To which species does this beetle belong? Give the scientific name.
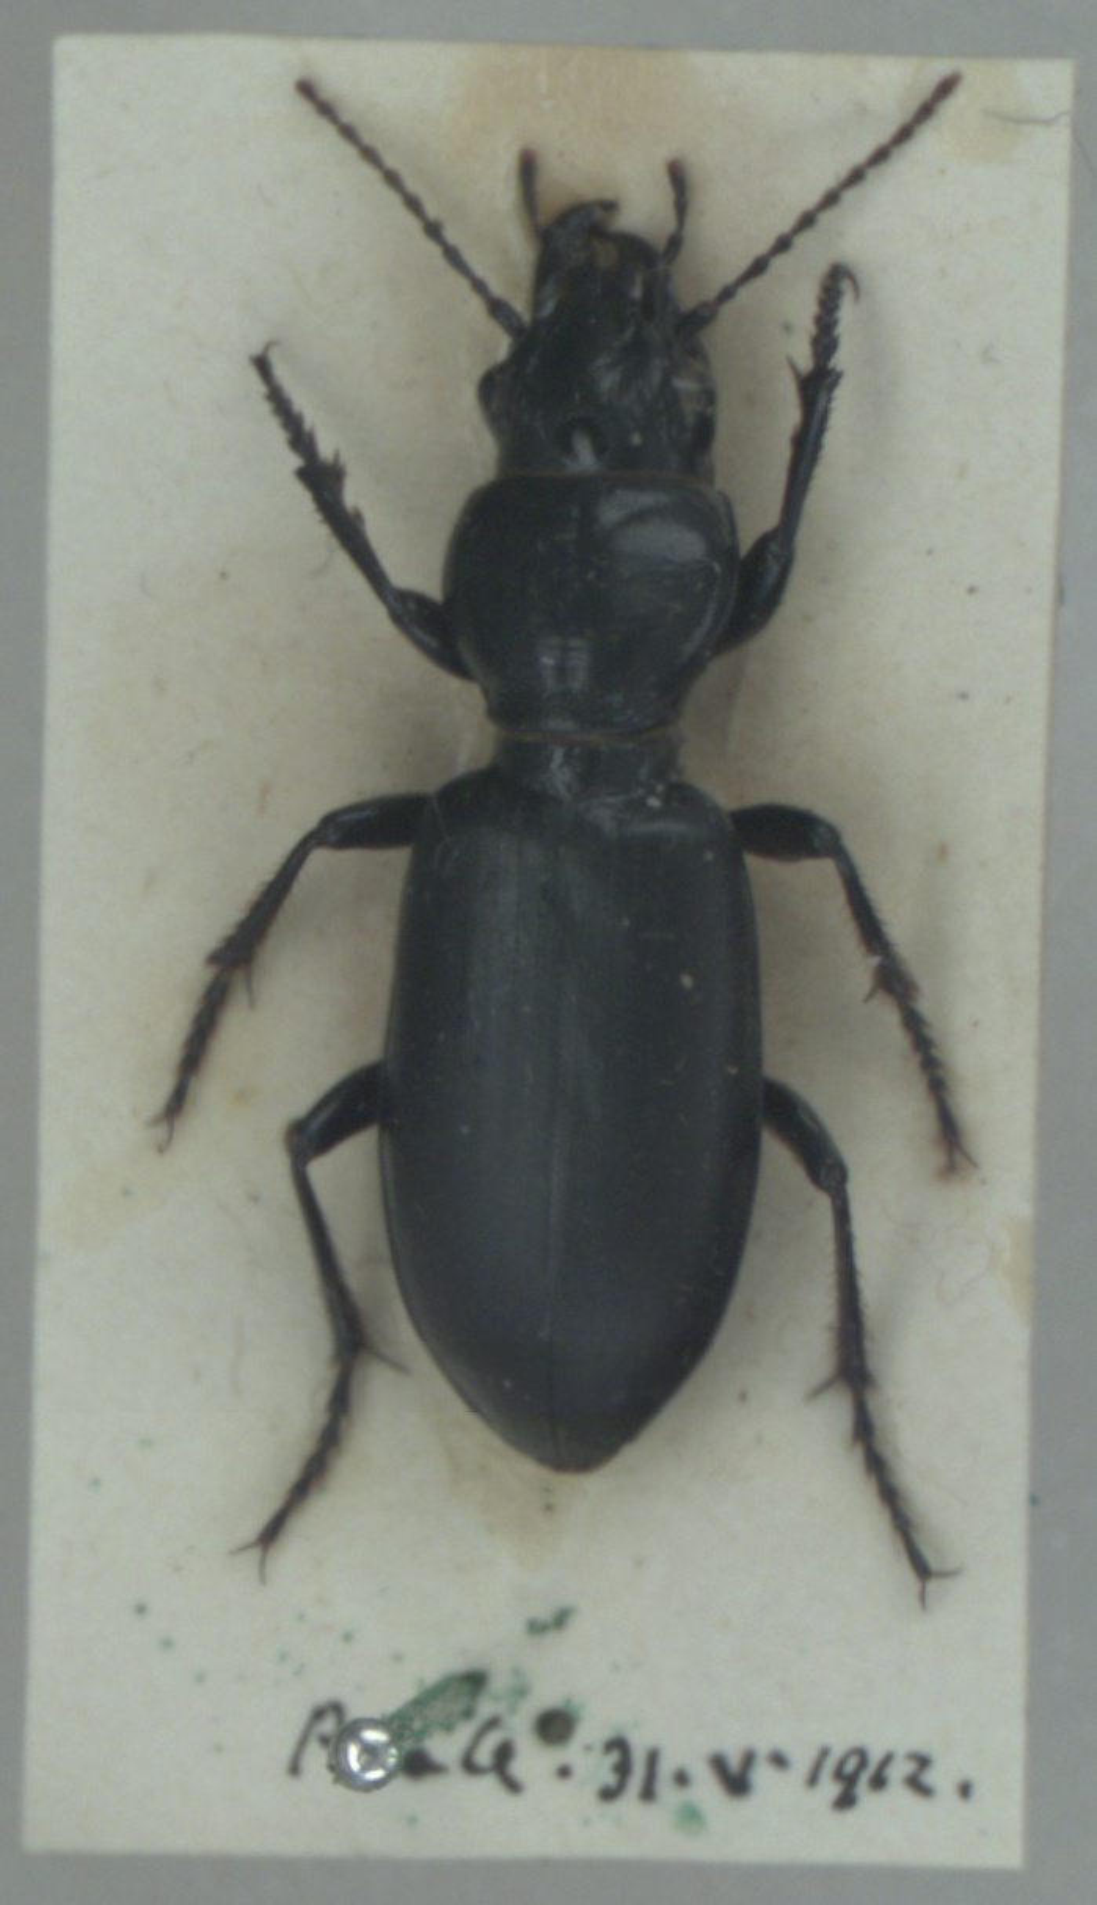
Broscus cephalotes
